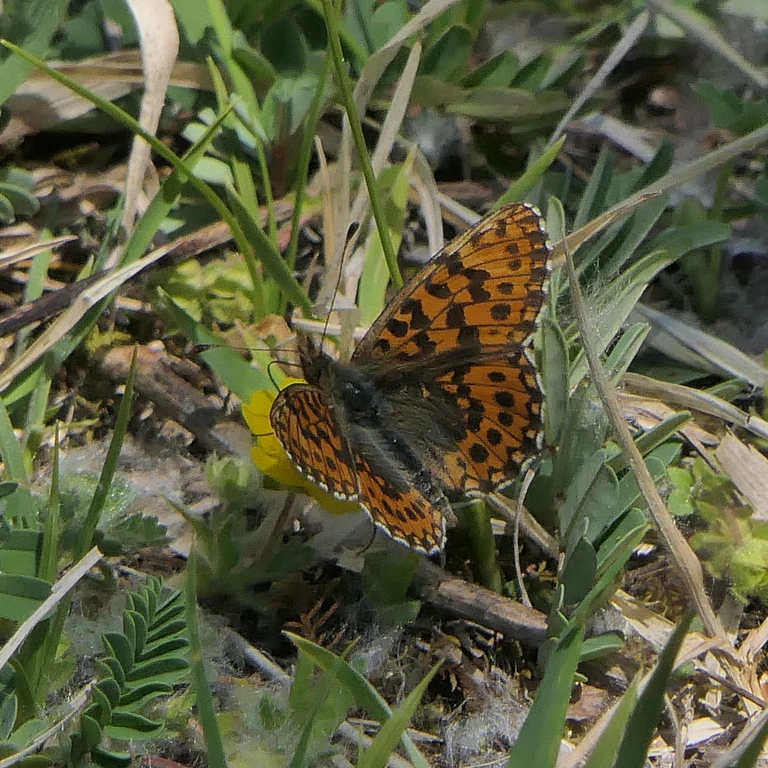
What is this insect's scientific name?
Boloria dia
